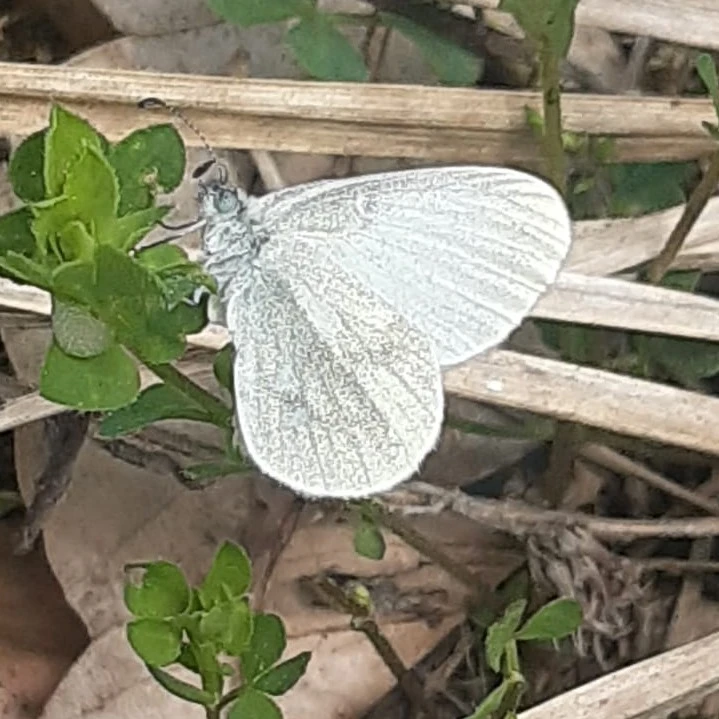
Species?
Leptidea sinapis/juvernica
